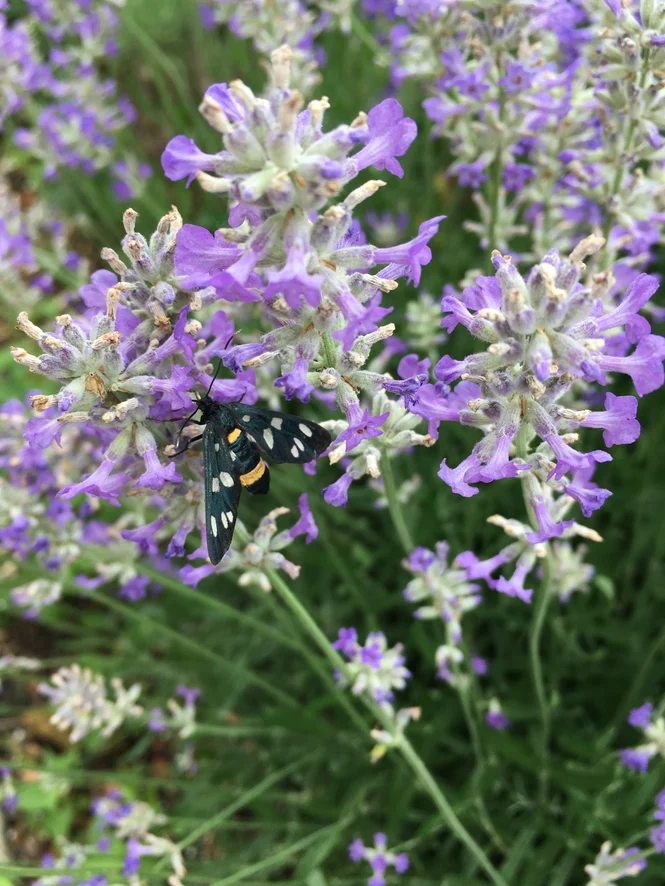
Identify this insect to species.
Amata phegea
